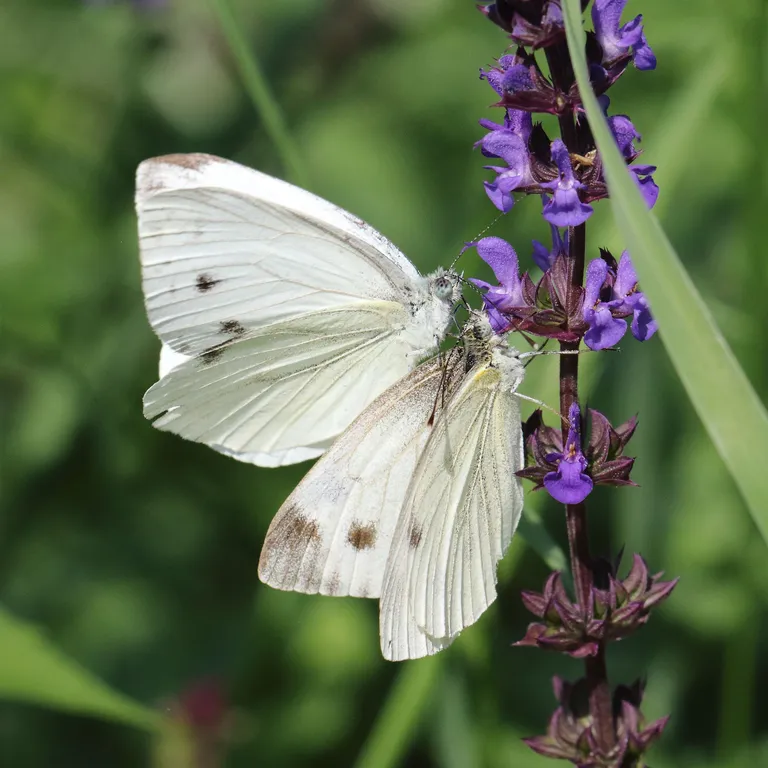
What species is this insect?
Pieris napi
